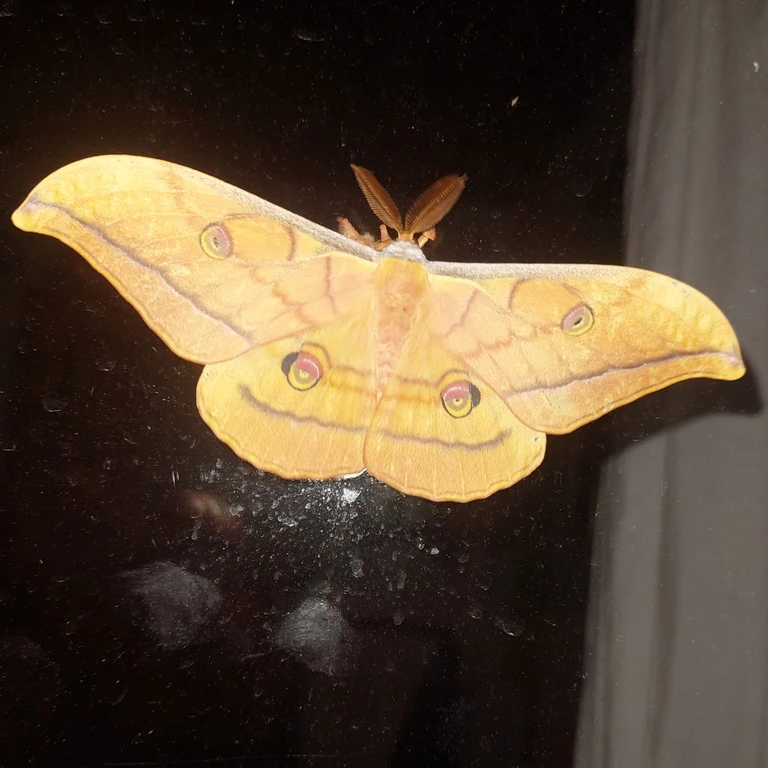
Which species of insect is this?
Antheraea yamamai
